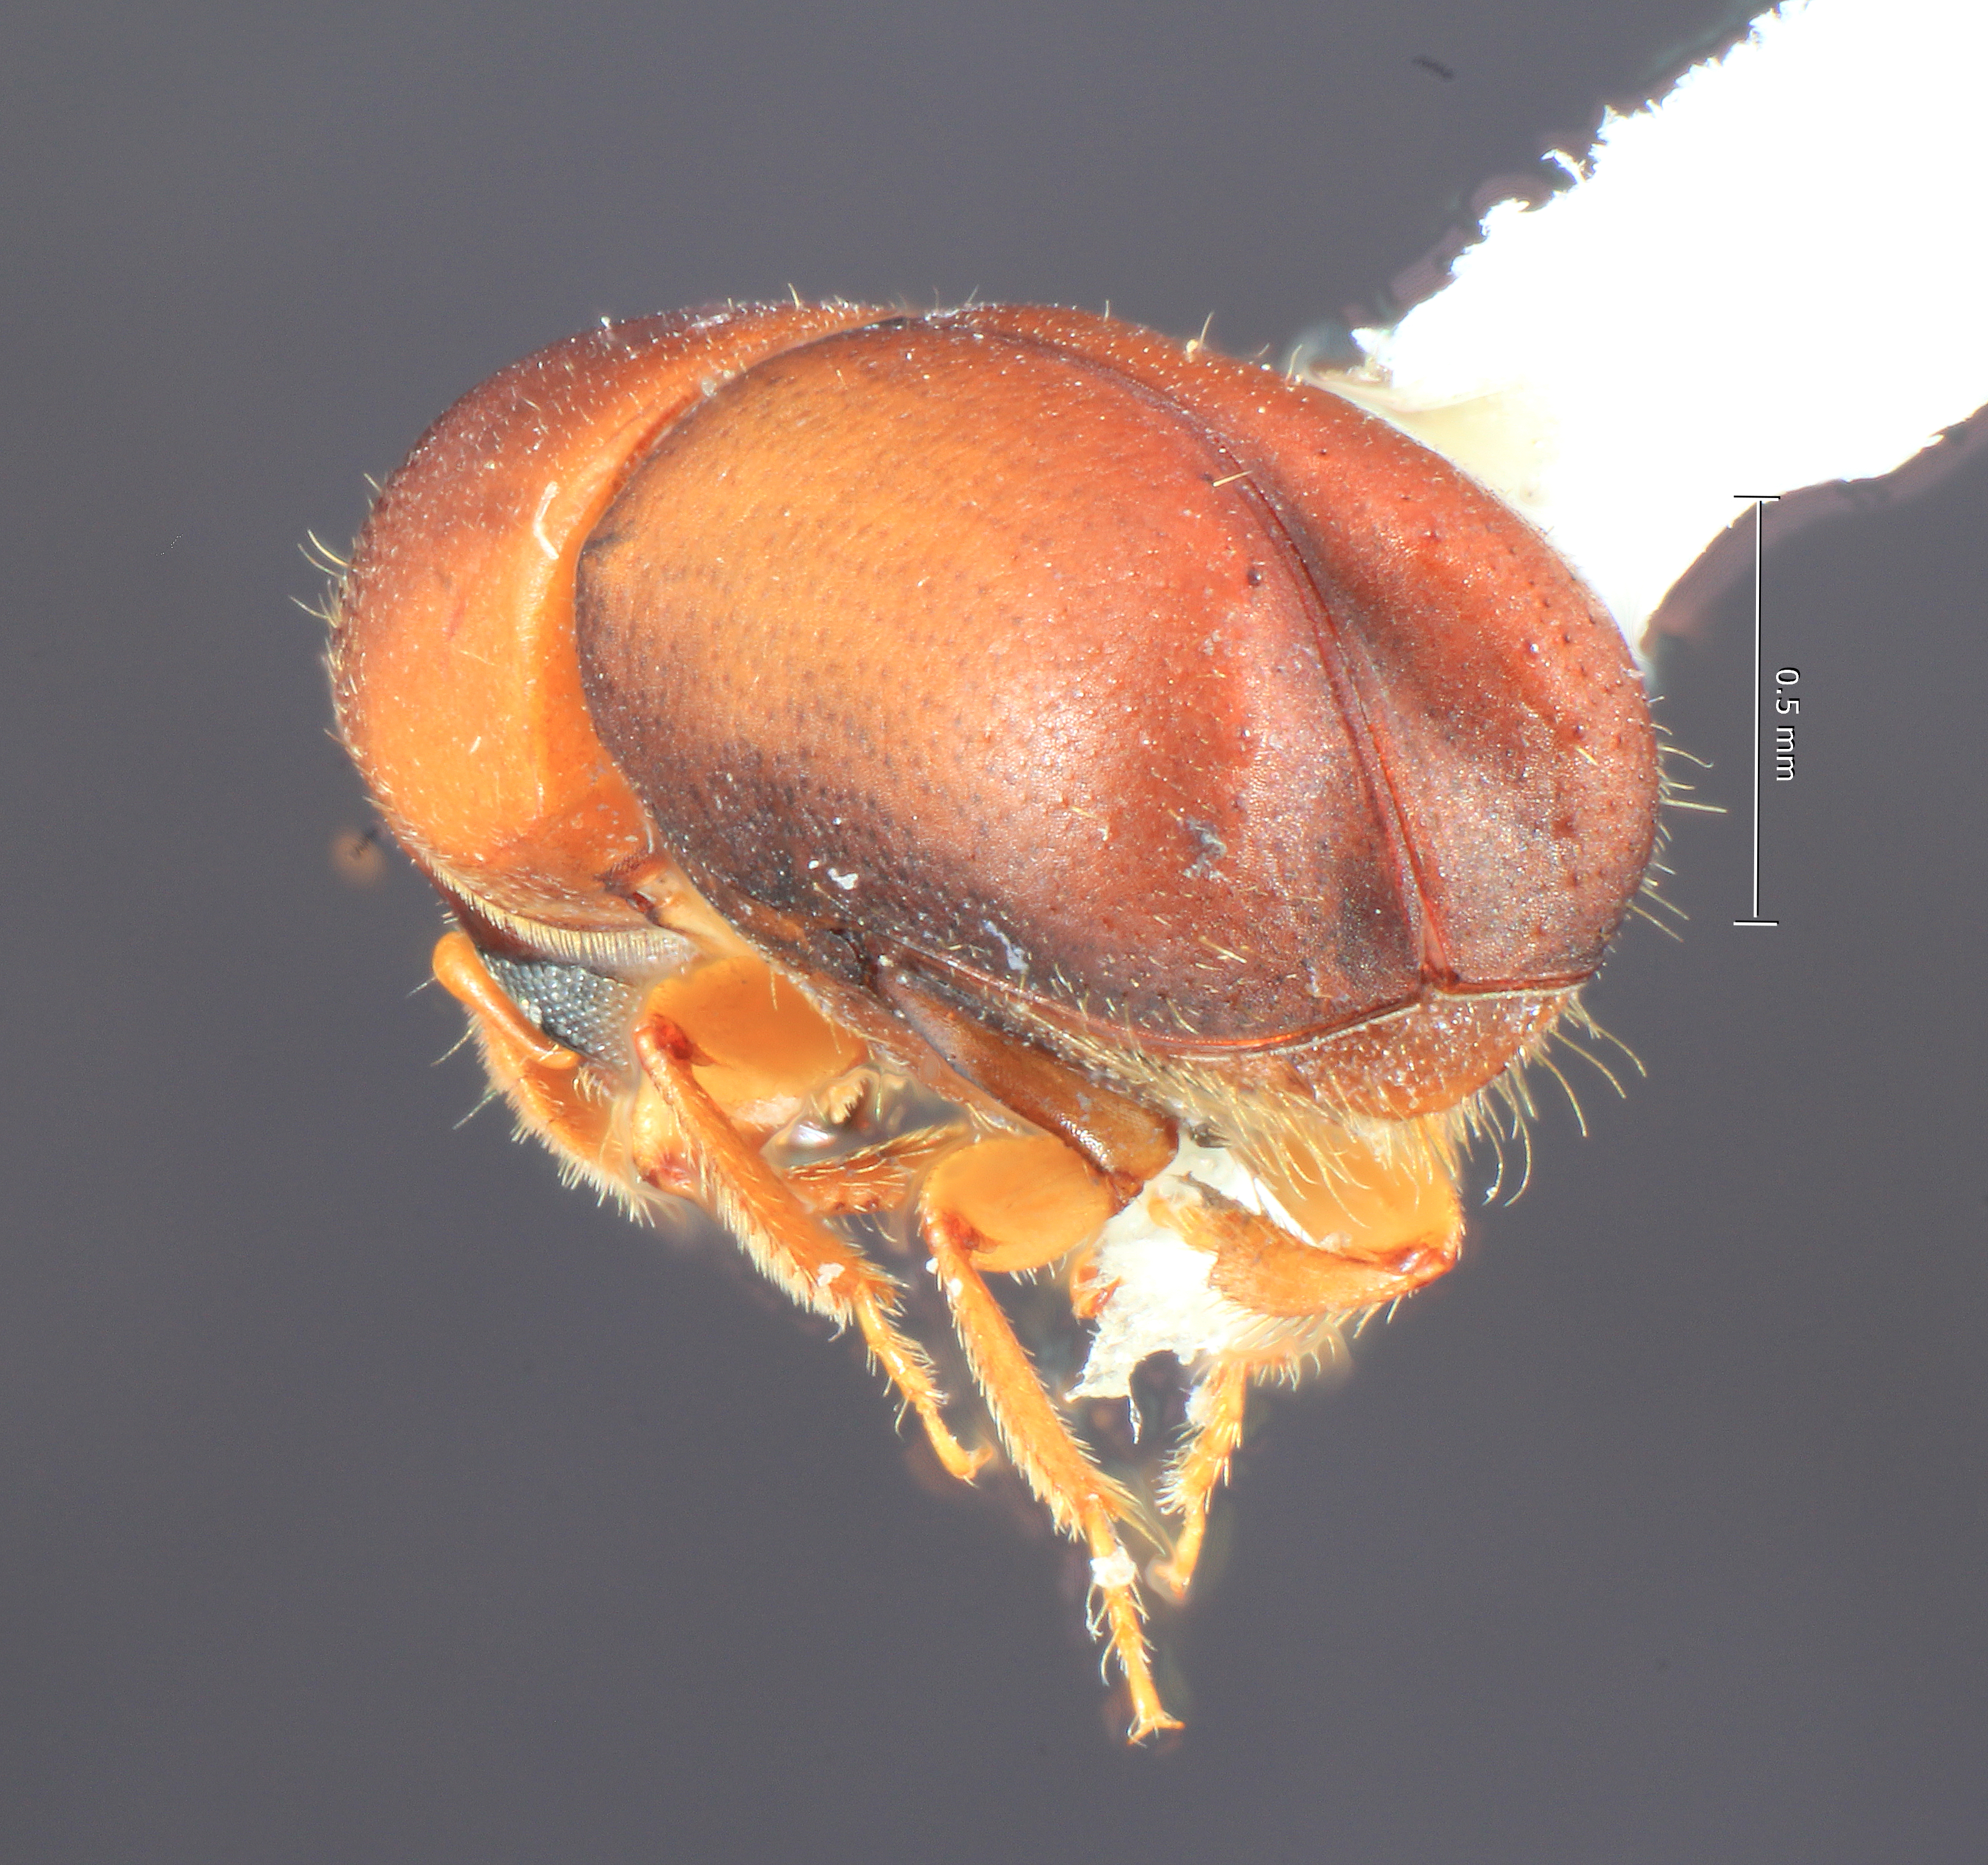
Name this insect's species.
Corthylocurus medialis
